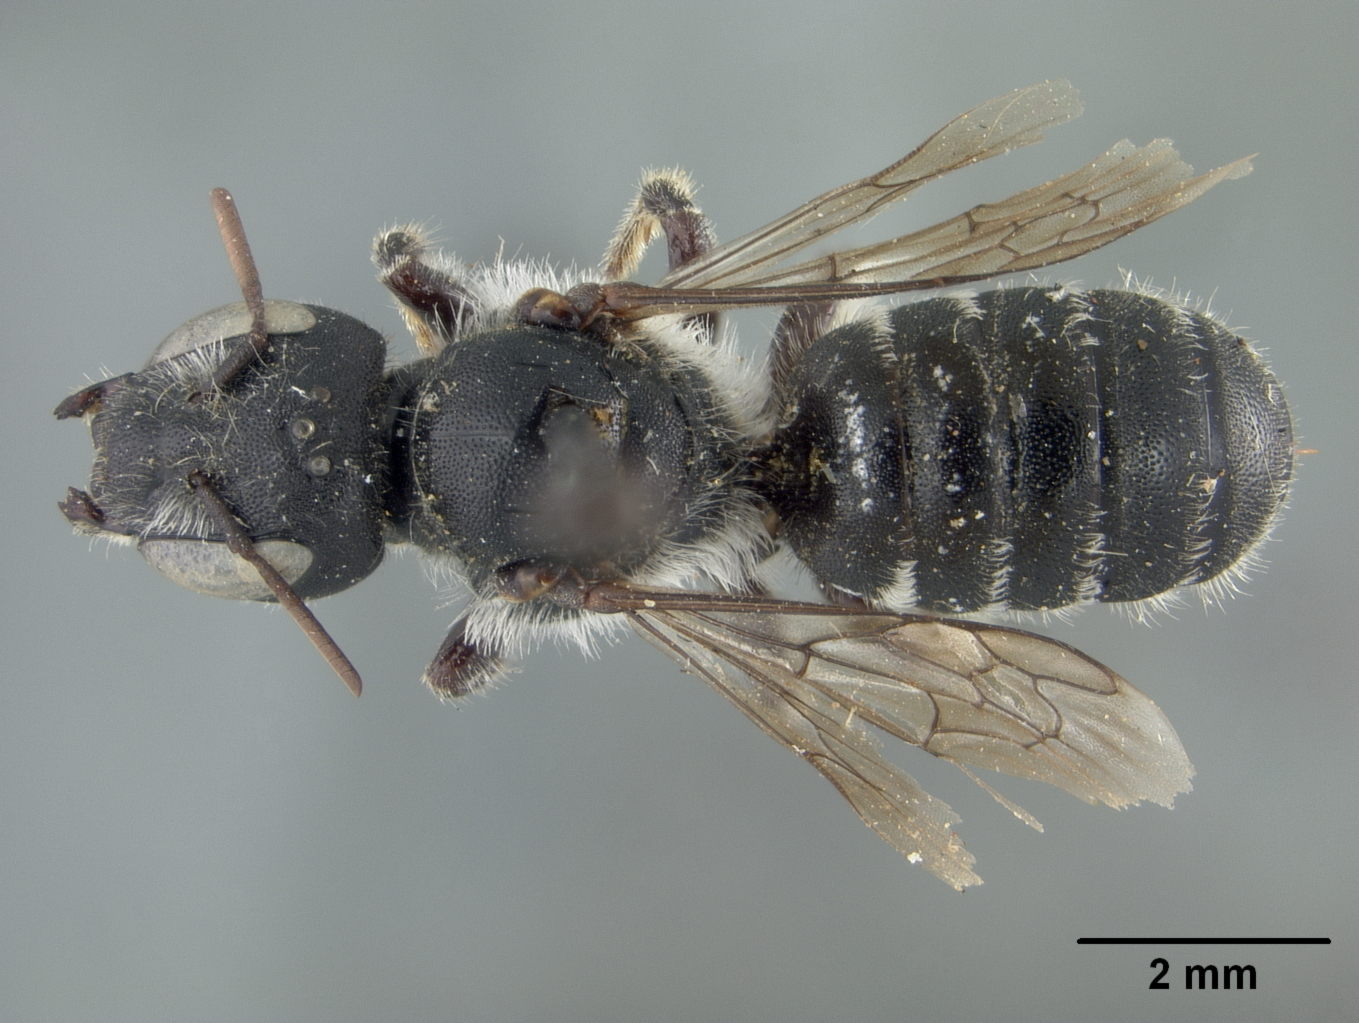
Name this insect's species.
Hoplitis graceae
